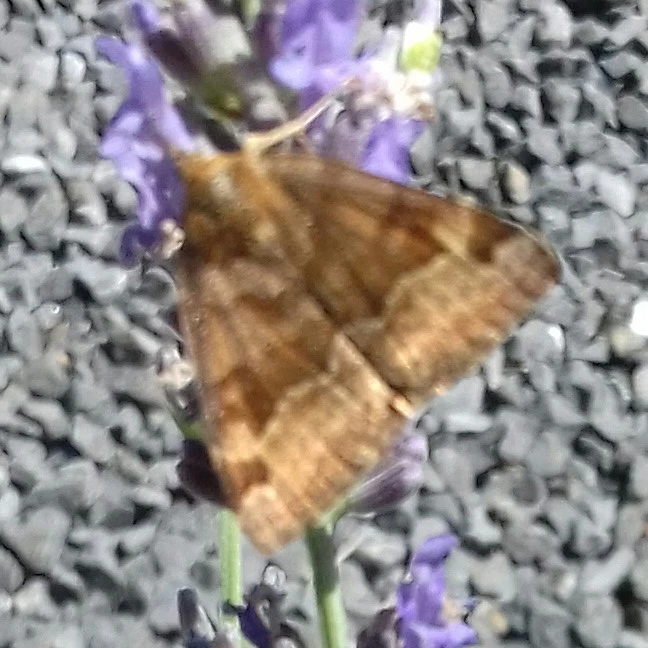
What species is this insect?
Euclidia glyphica
